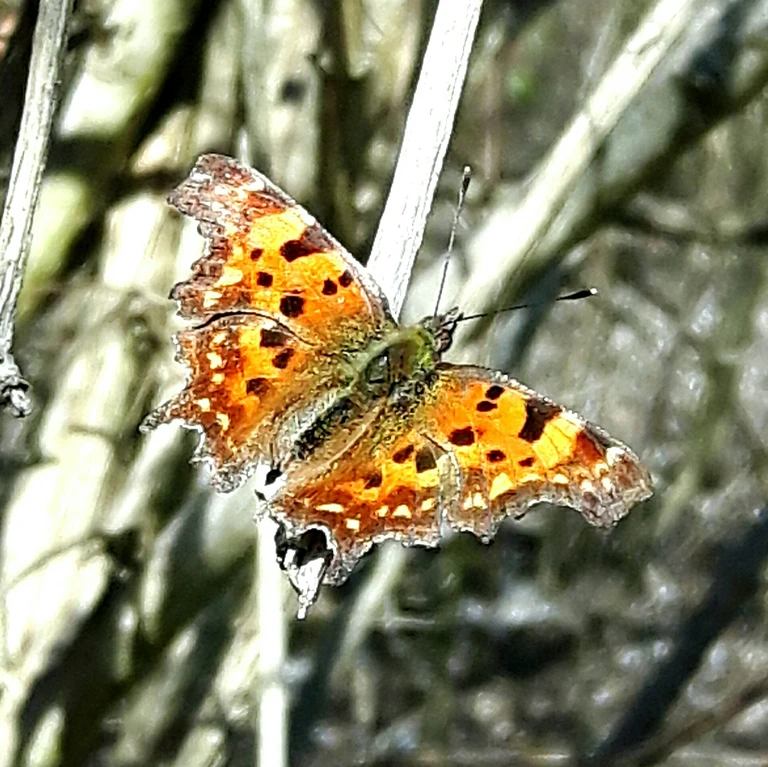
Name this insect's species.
Polygonia c-album
